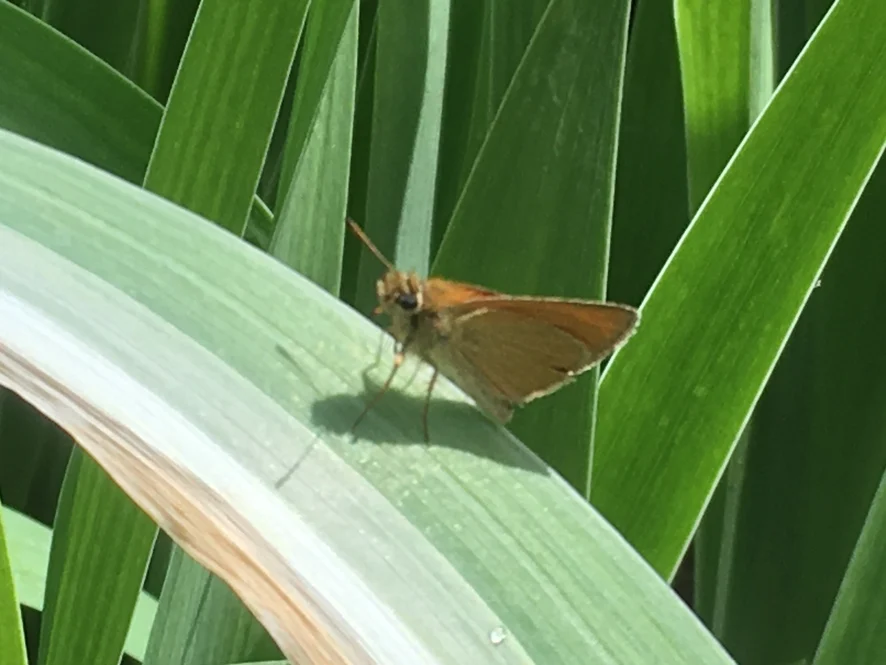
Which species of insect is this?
Ochlodes sylvanus (also Ochlodes venata)
